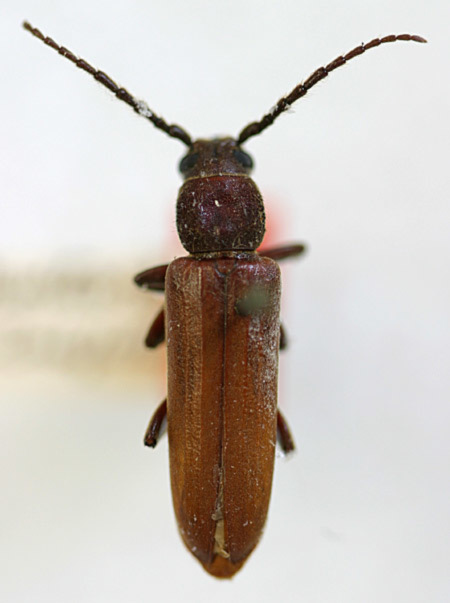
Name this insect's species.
Megasemum asperum (also Nothorhina aspera)
